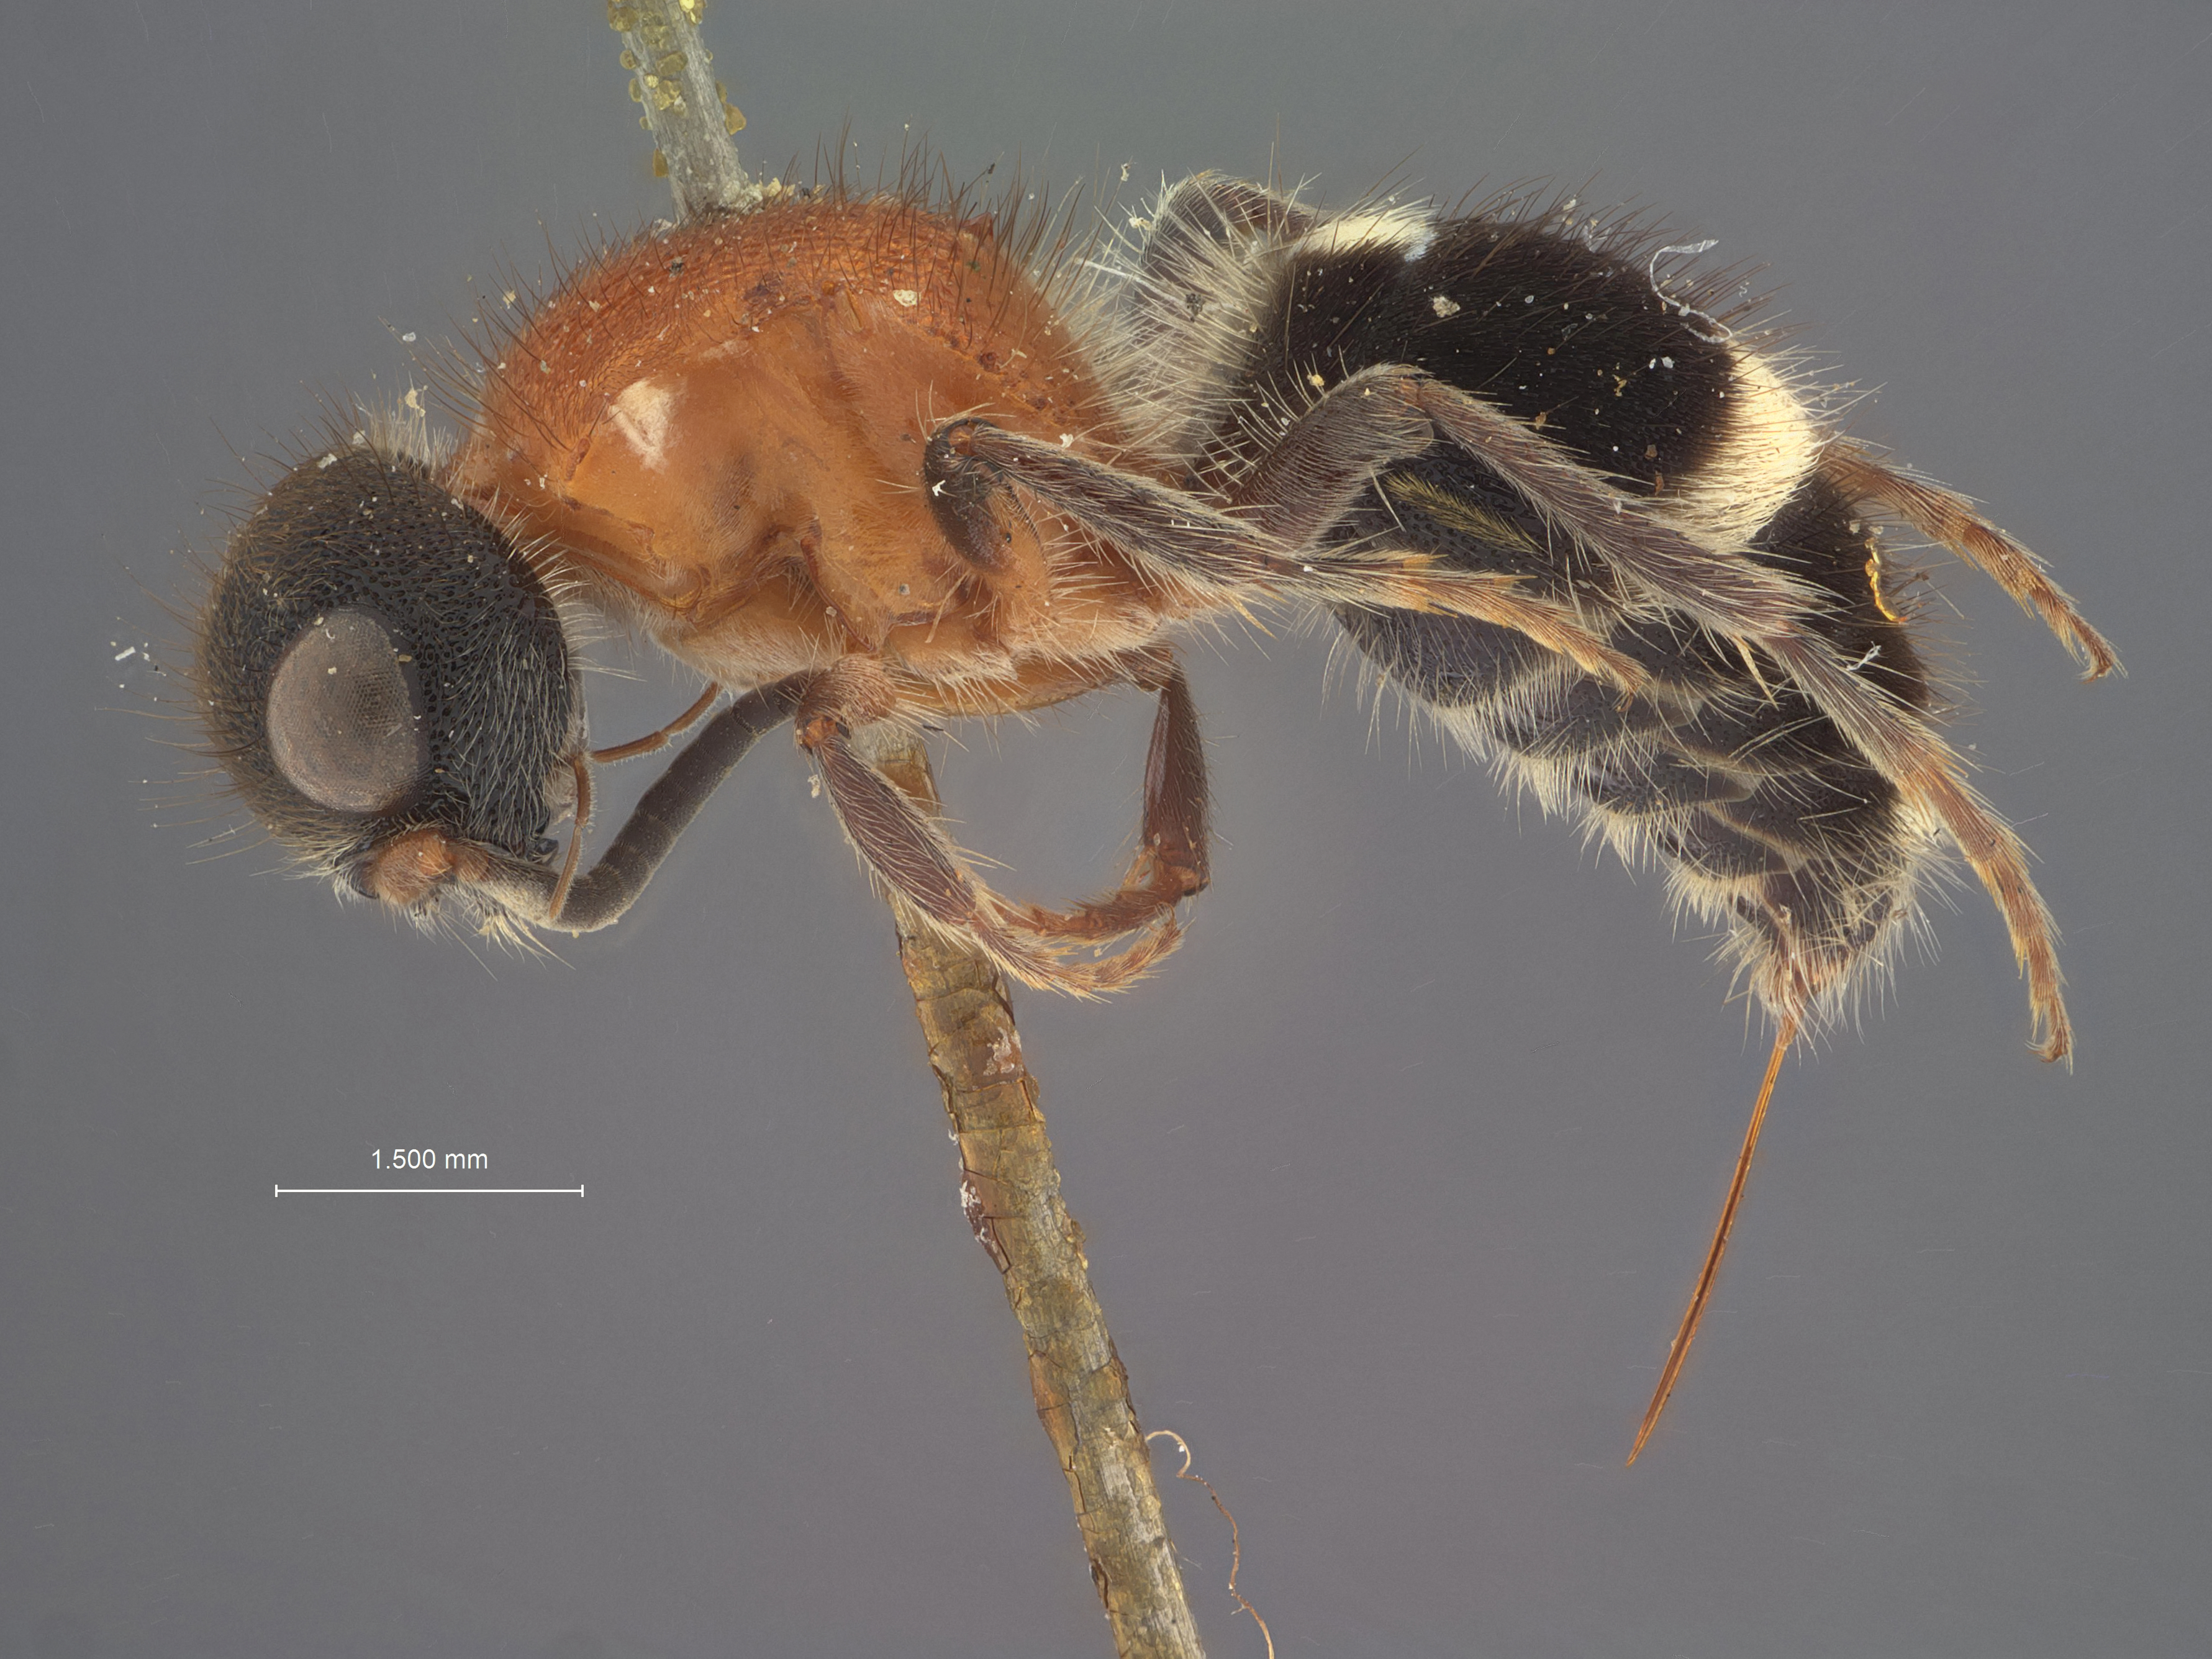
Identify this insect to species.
Squamulotilla byblis
